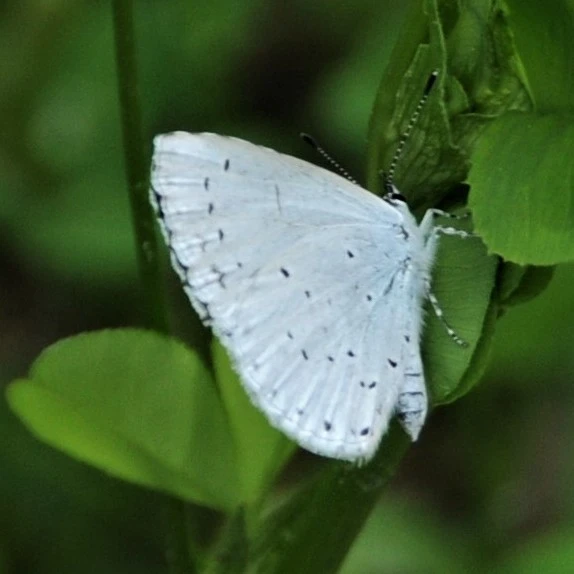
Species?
Celastrina argiolus
